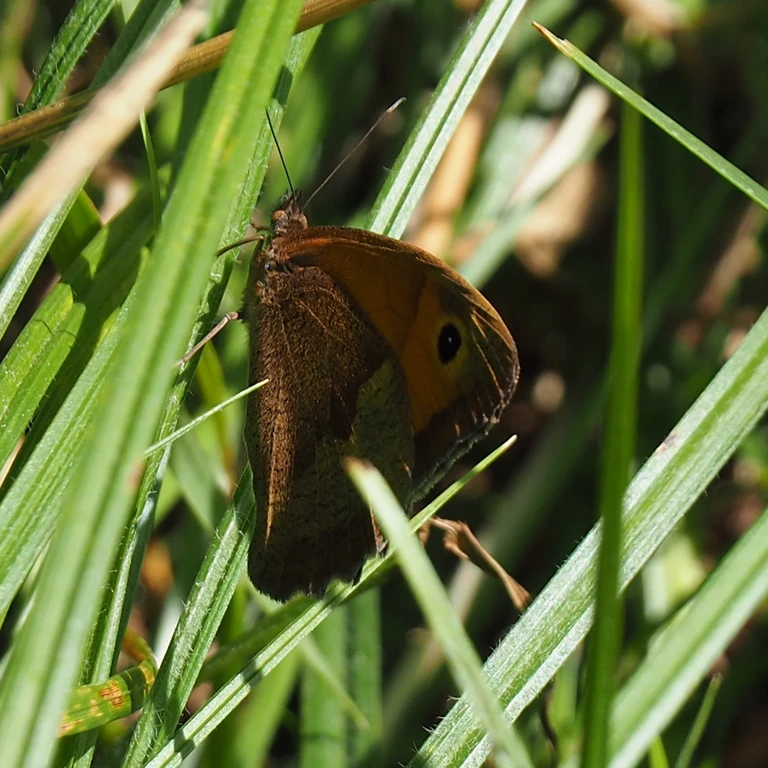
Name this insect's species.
Maniola jurtina
